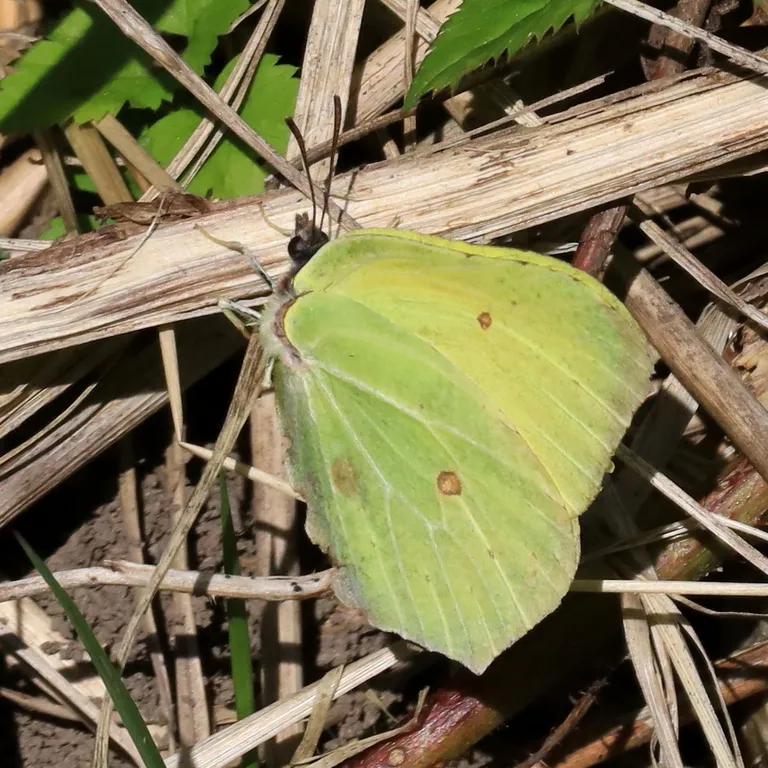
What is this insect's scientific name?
Gonepteryx rhamni
